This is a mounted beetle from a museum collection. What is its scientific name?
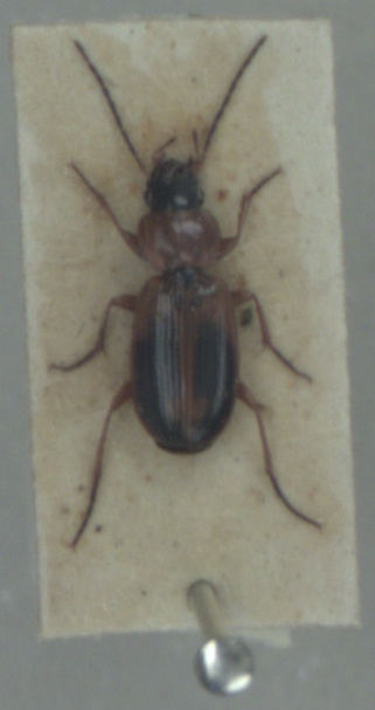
Badister bullatus
